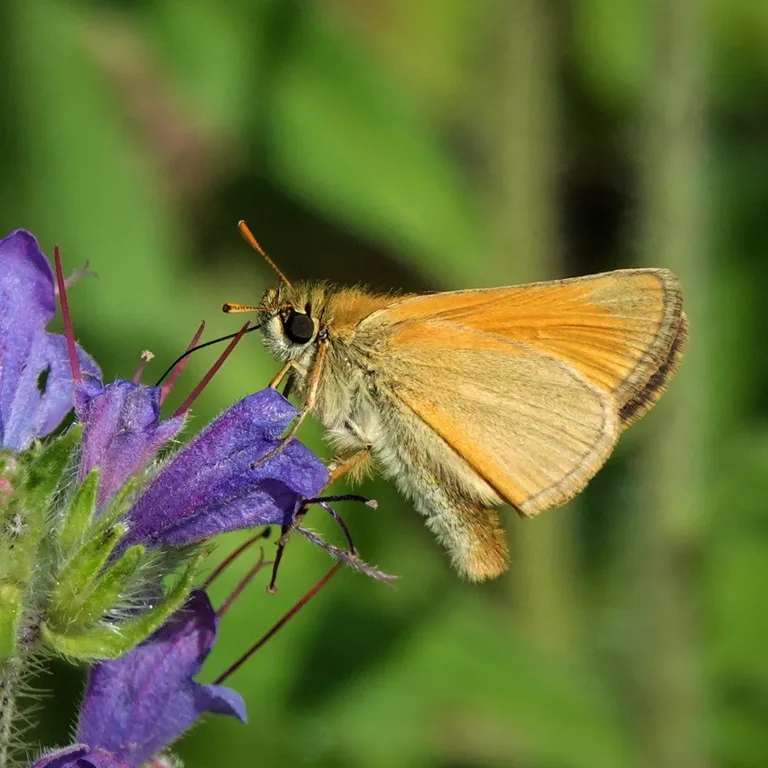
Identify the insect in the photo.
Thymelicus sylvestris
